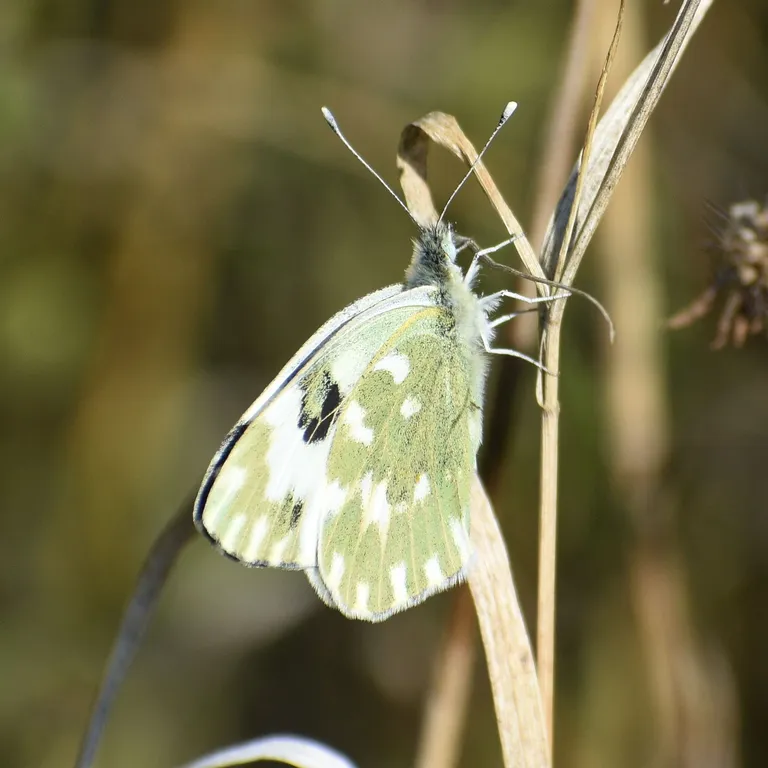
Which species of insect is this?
Pontia edusa
